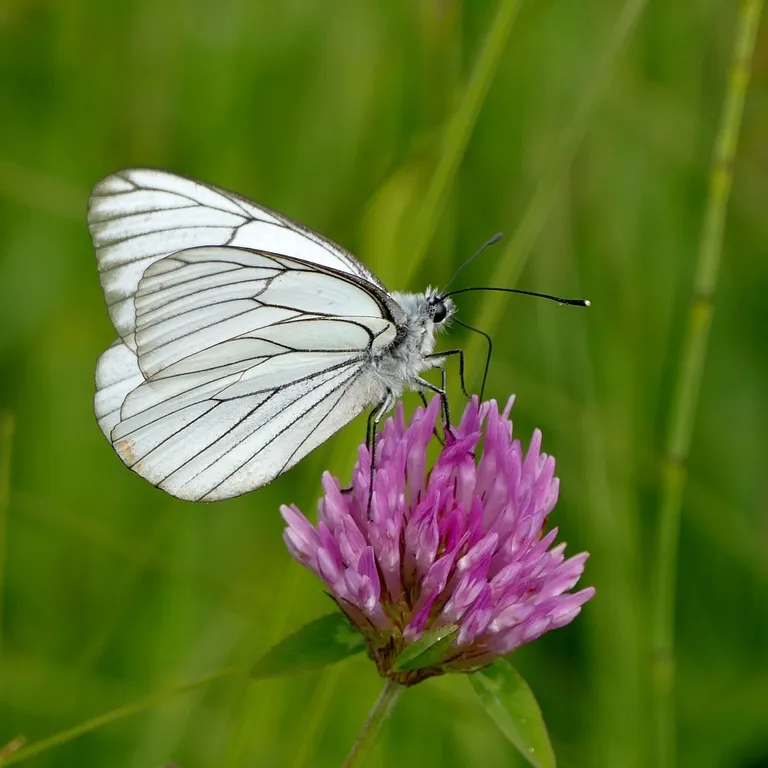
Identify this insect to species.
Aporia crataegi
